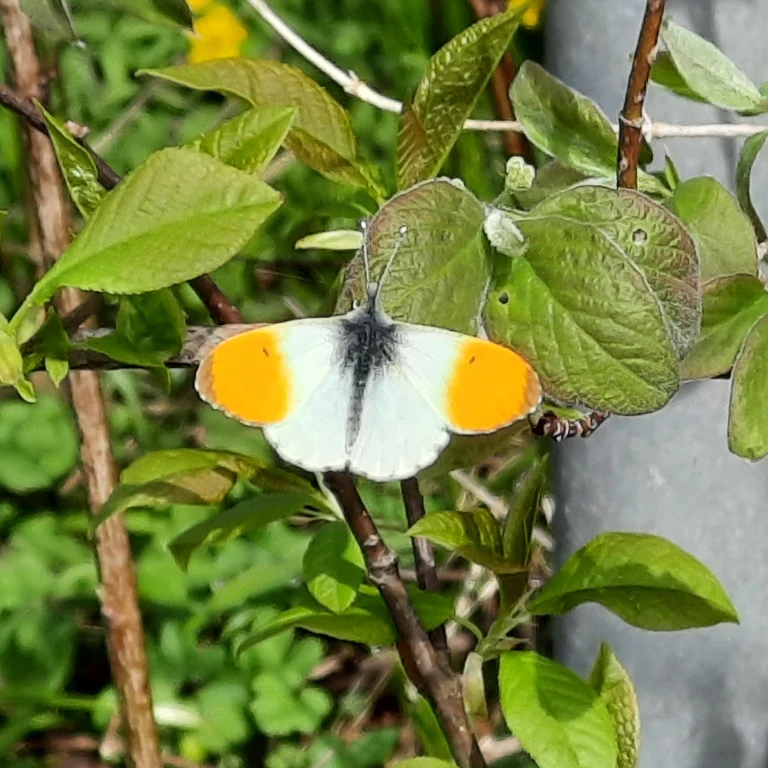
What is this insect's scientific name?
Anthocharis cardamines
